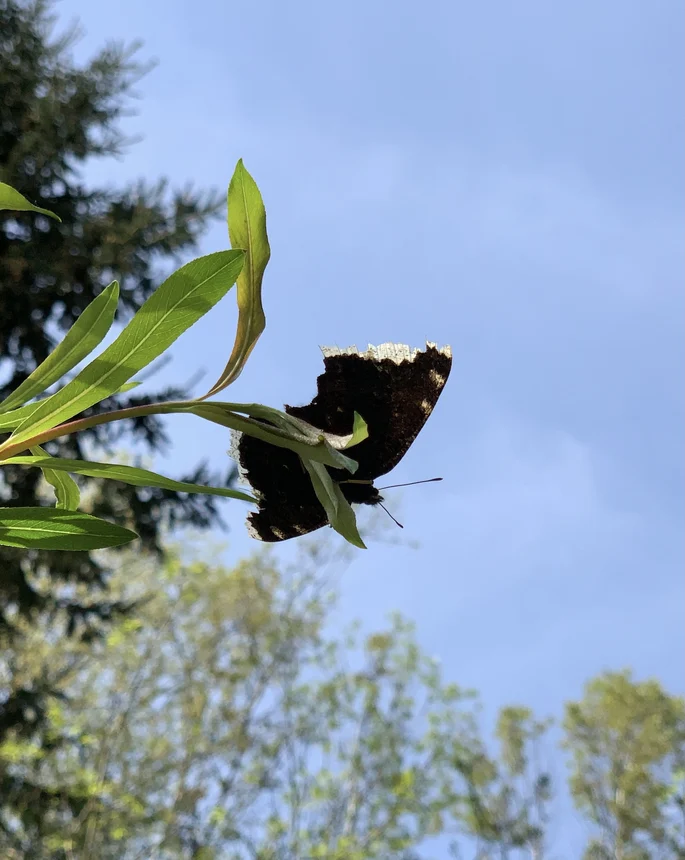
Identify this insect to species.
Nymphalis antiopa
